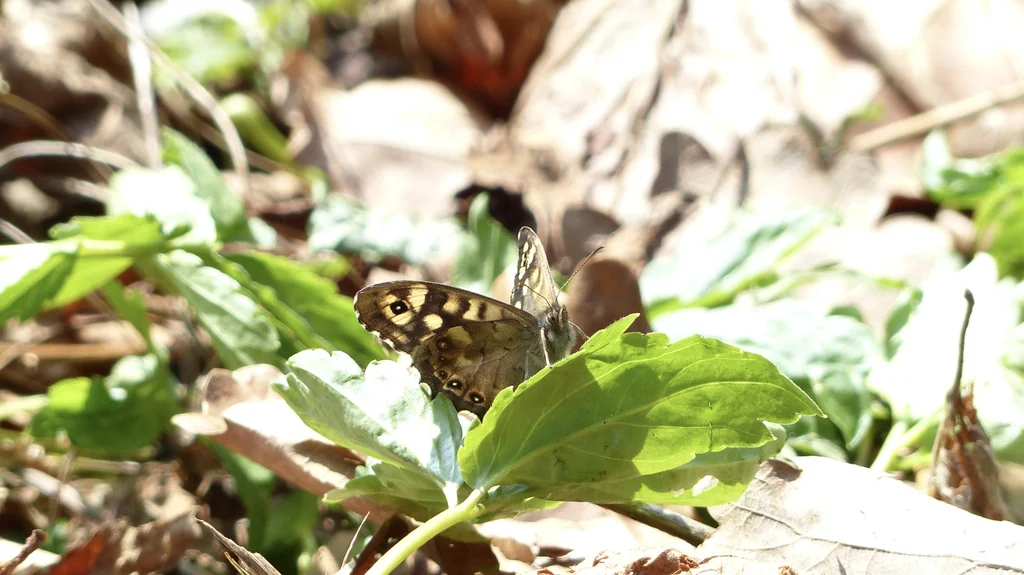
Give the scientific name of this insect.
Pararge aegeria
